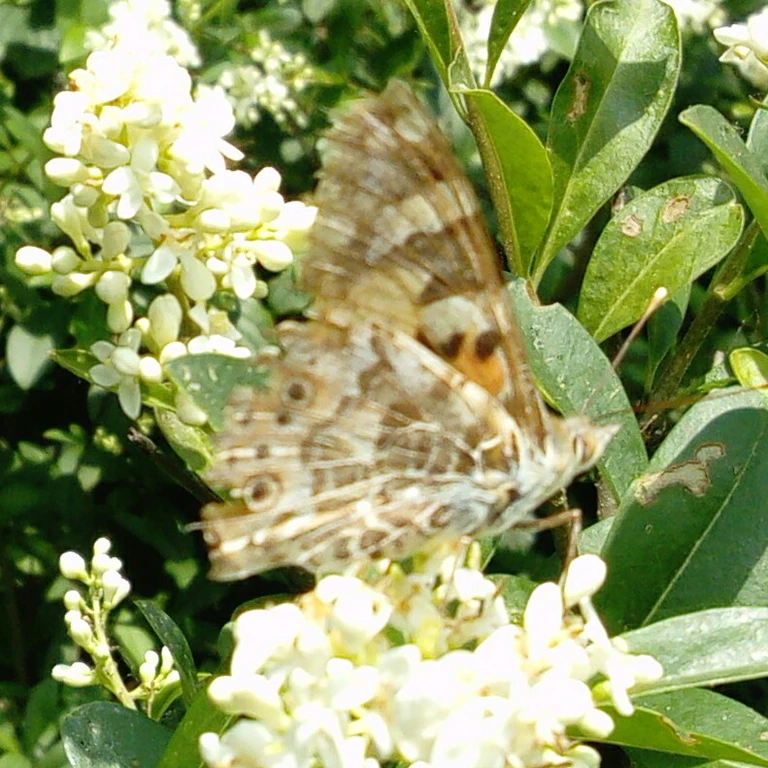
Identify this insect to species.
Vanessa cardui
